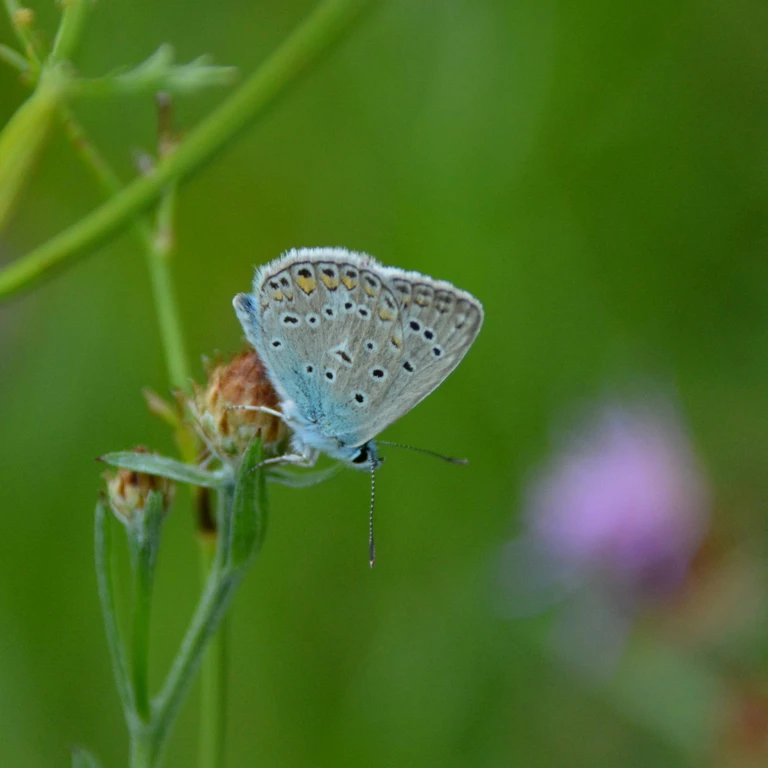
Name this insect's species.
Polyommatus icarus
